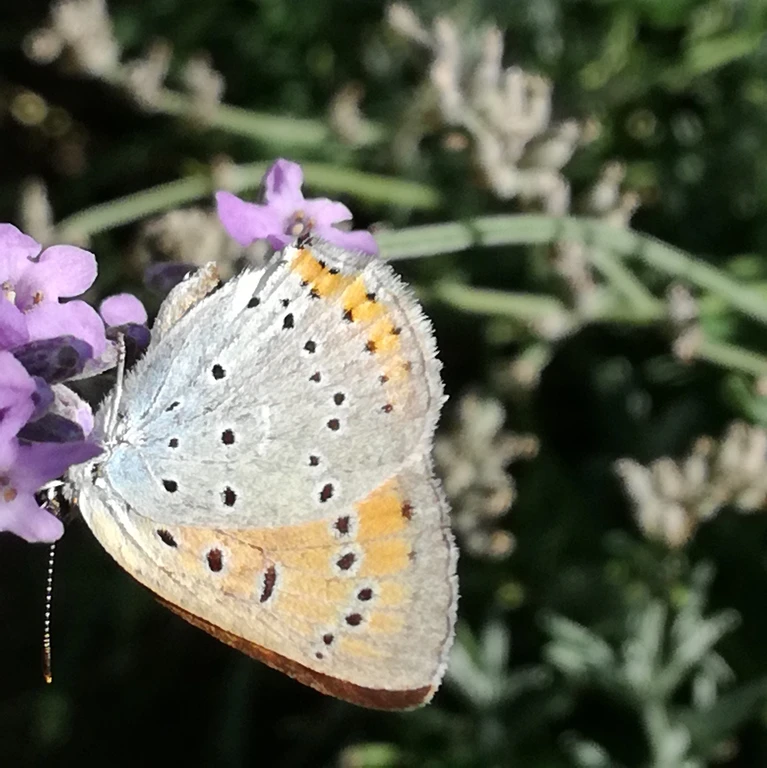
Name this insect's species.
Lycaena dispar
